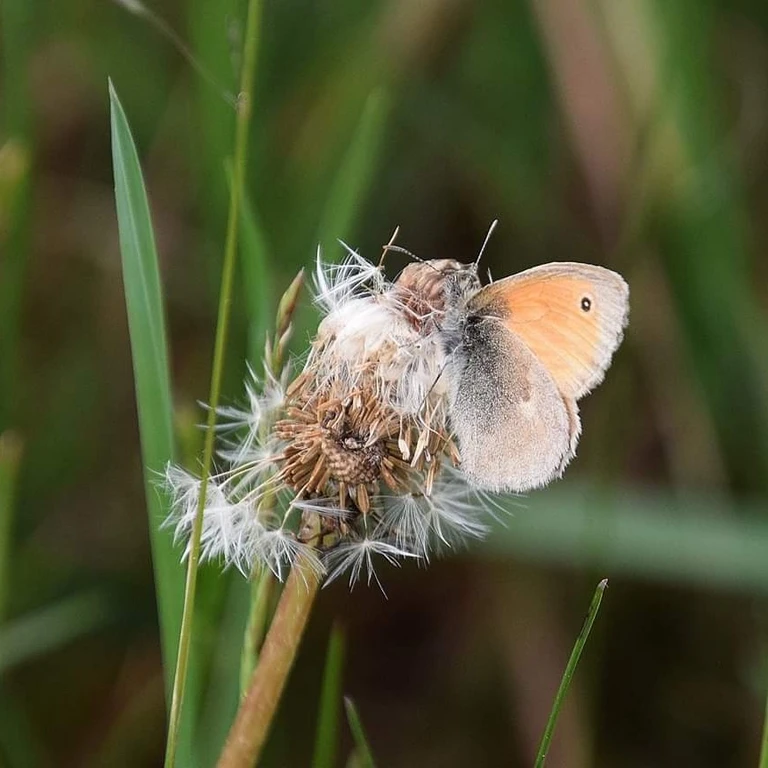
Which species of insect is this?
Coenonympha pamphilus
